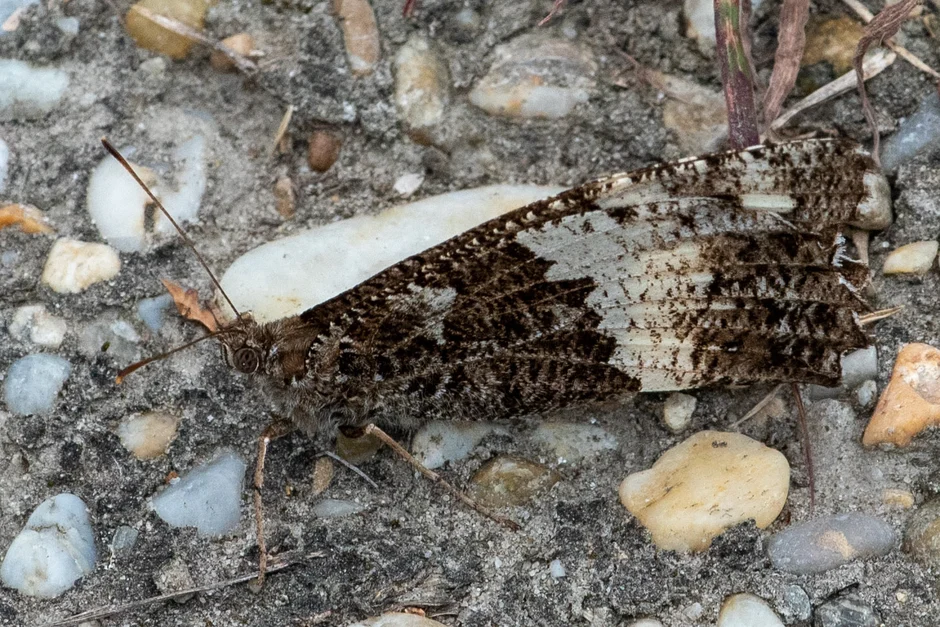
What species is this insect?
Brintesia circe
